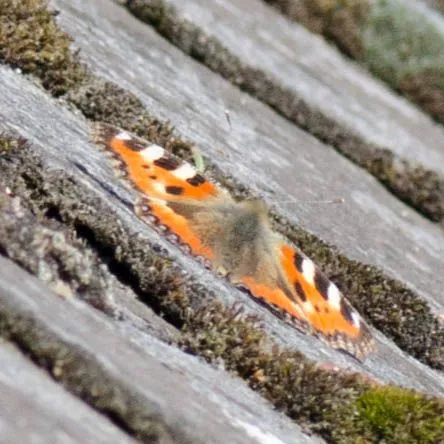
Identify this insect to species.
Aglais urticae
